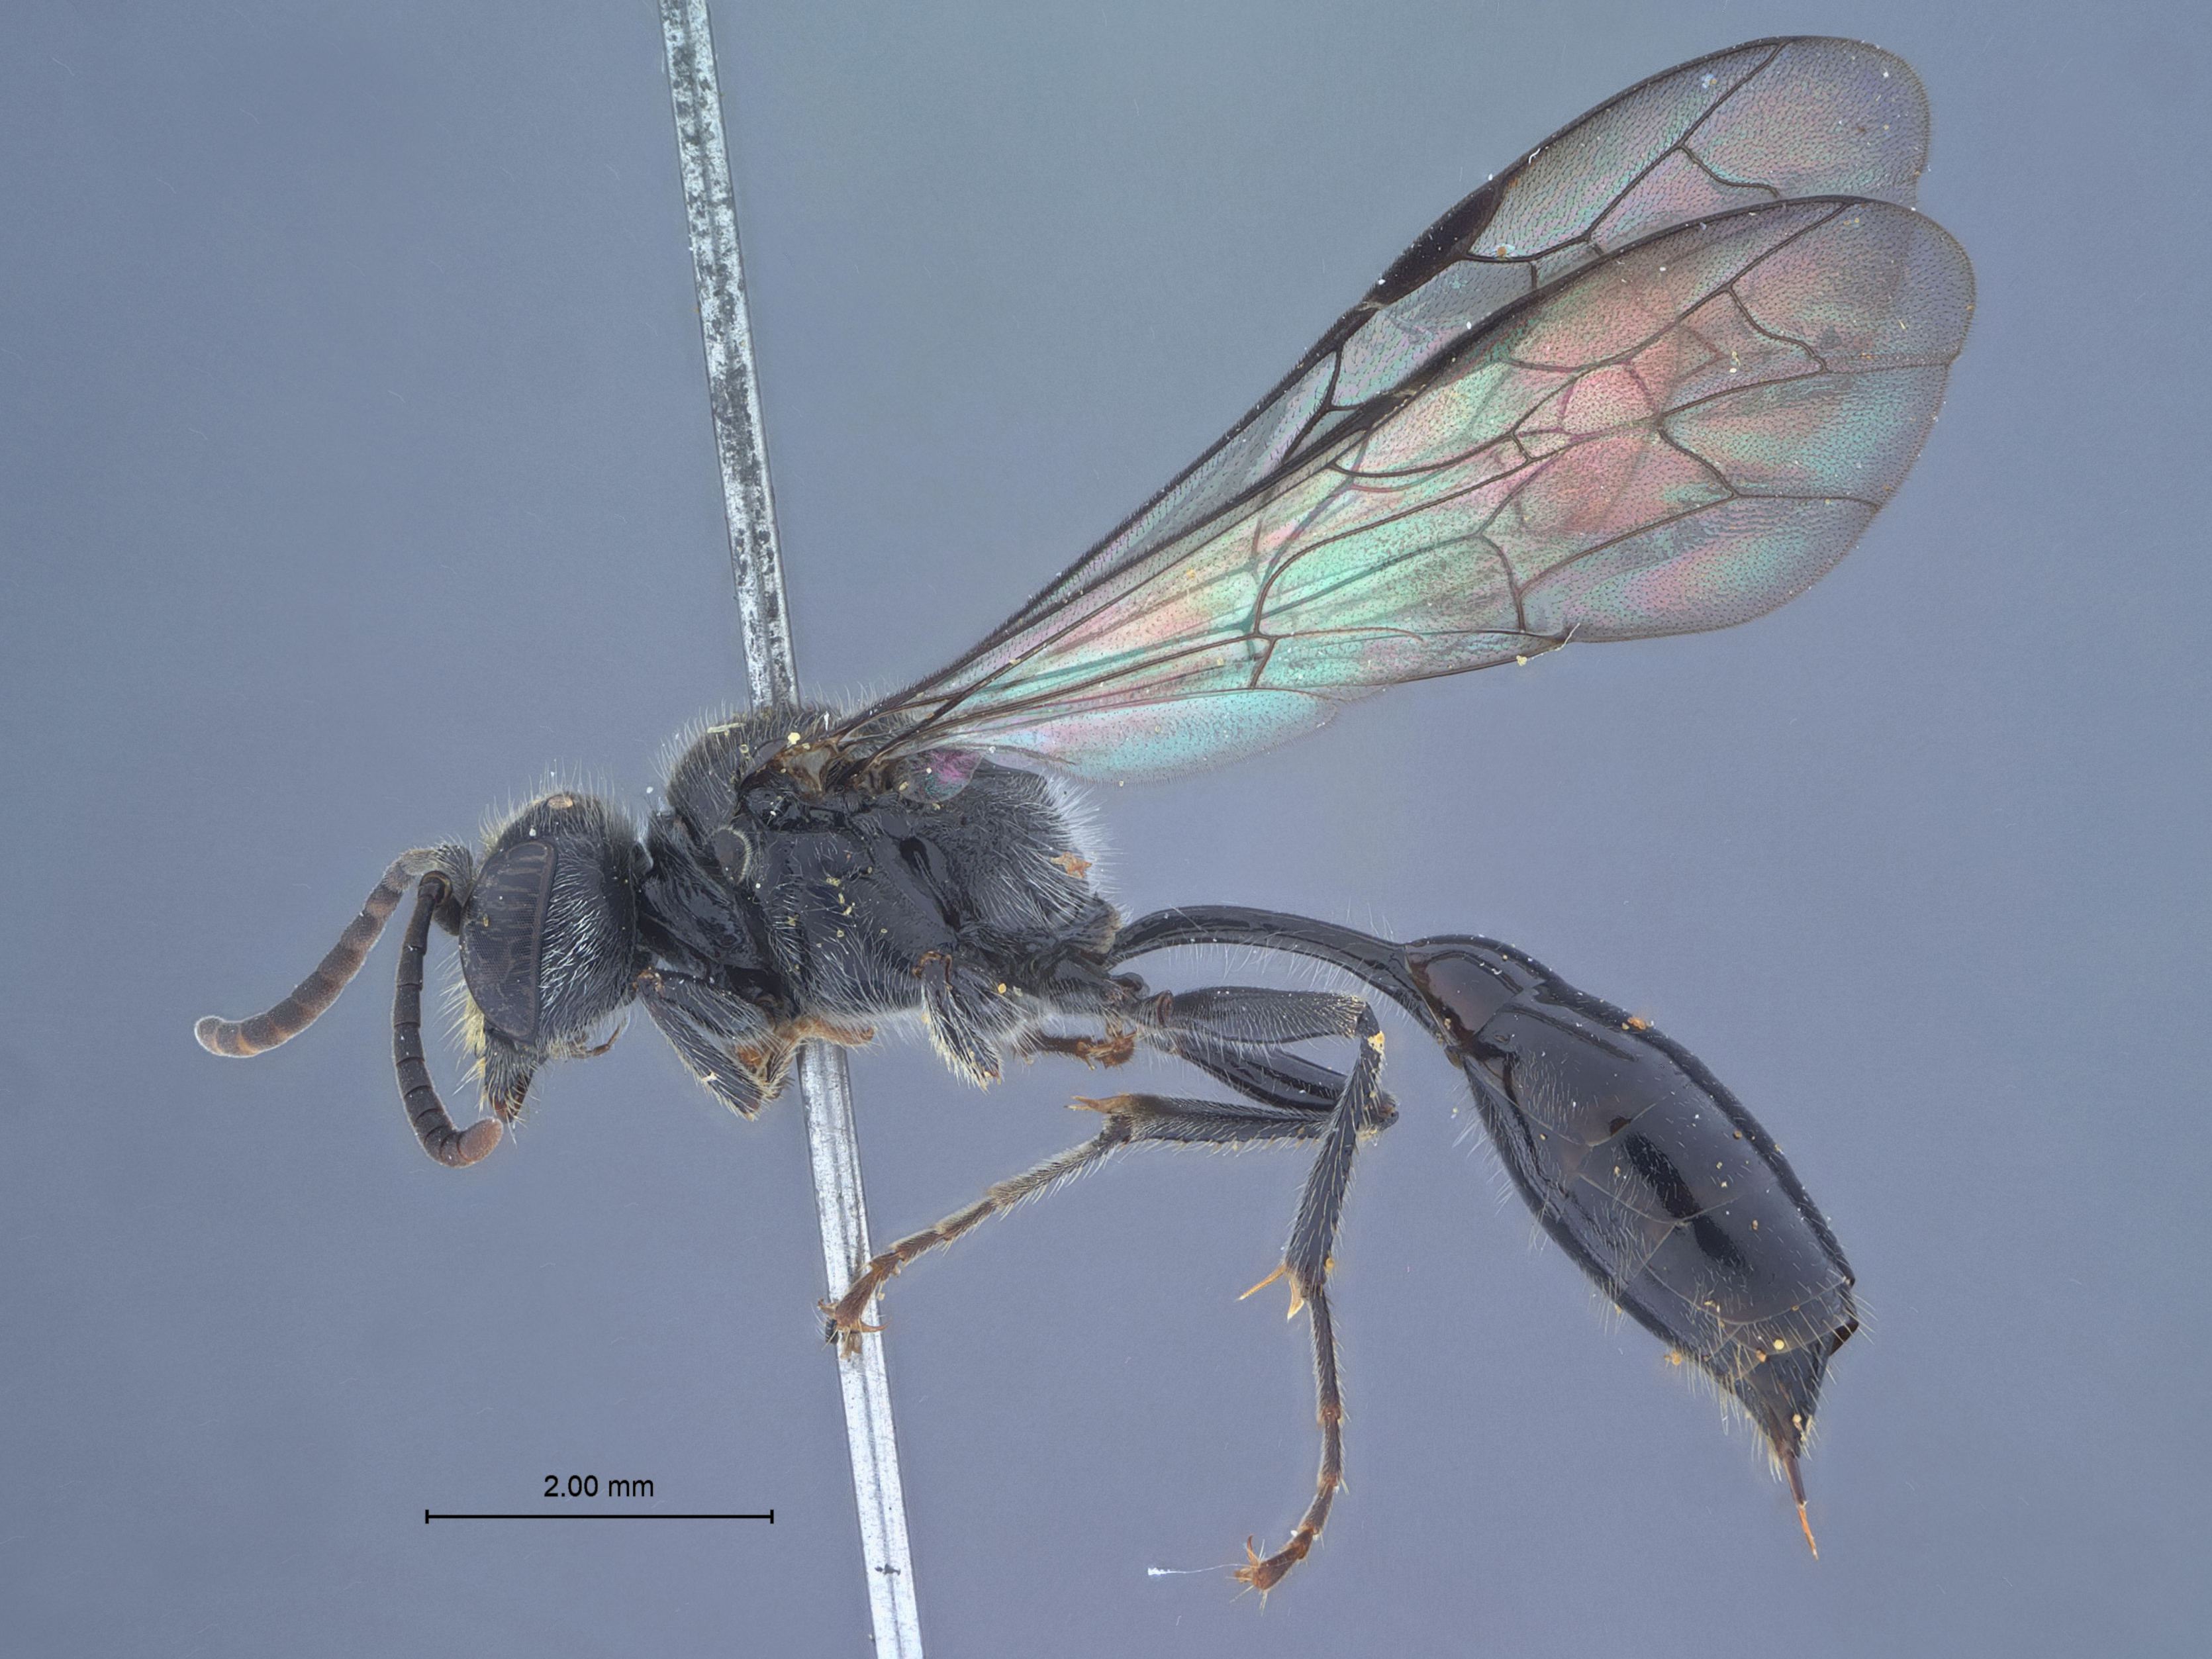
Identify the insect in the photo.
Psen alishanus
